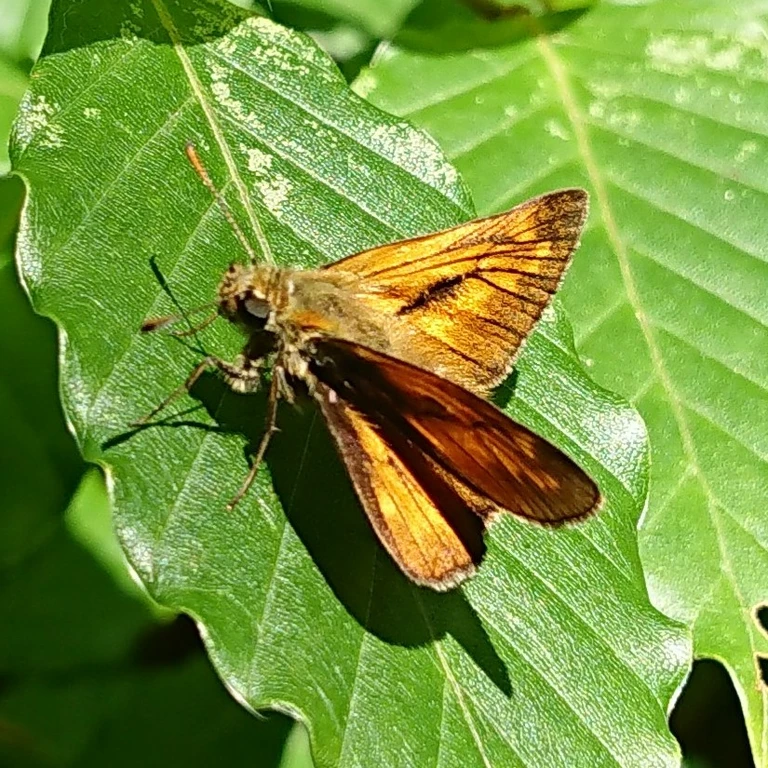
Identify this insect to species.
Ochlodes sylvanus (also Ochlodes venata)
